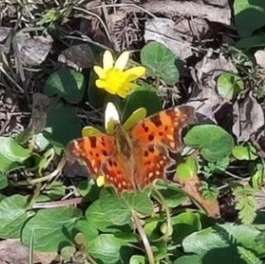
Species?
Polygonia c-album
